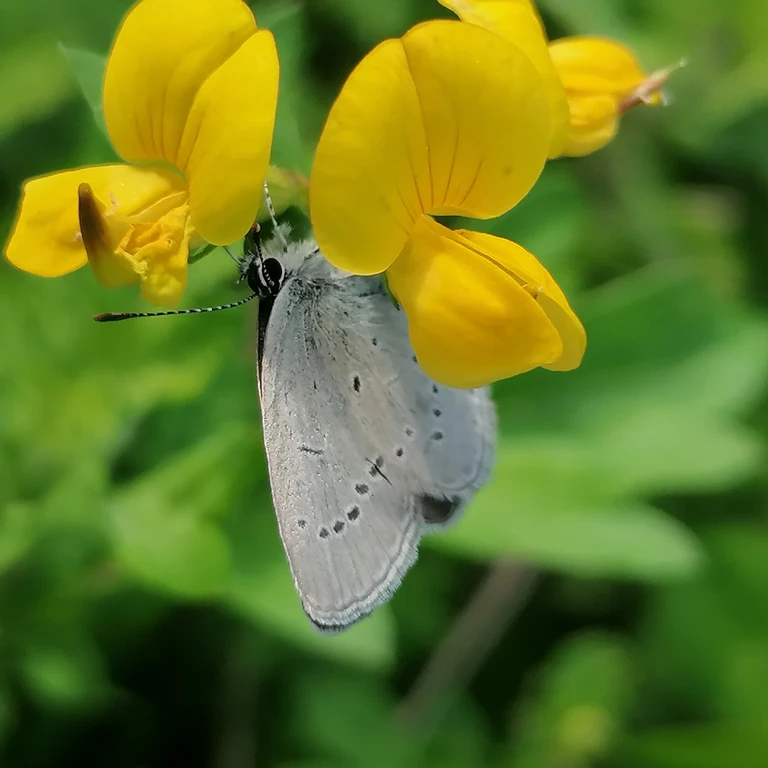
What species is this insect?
Cupido minimus
